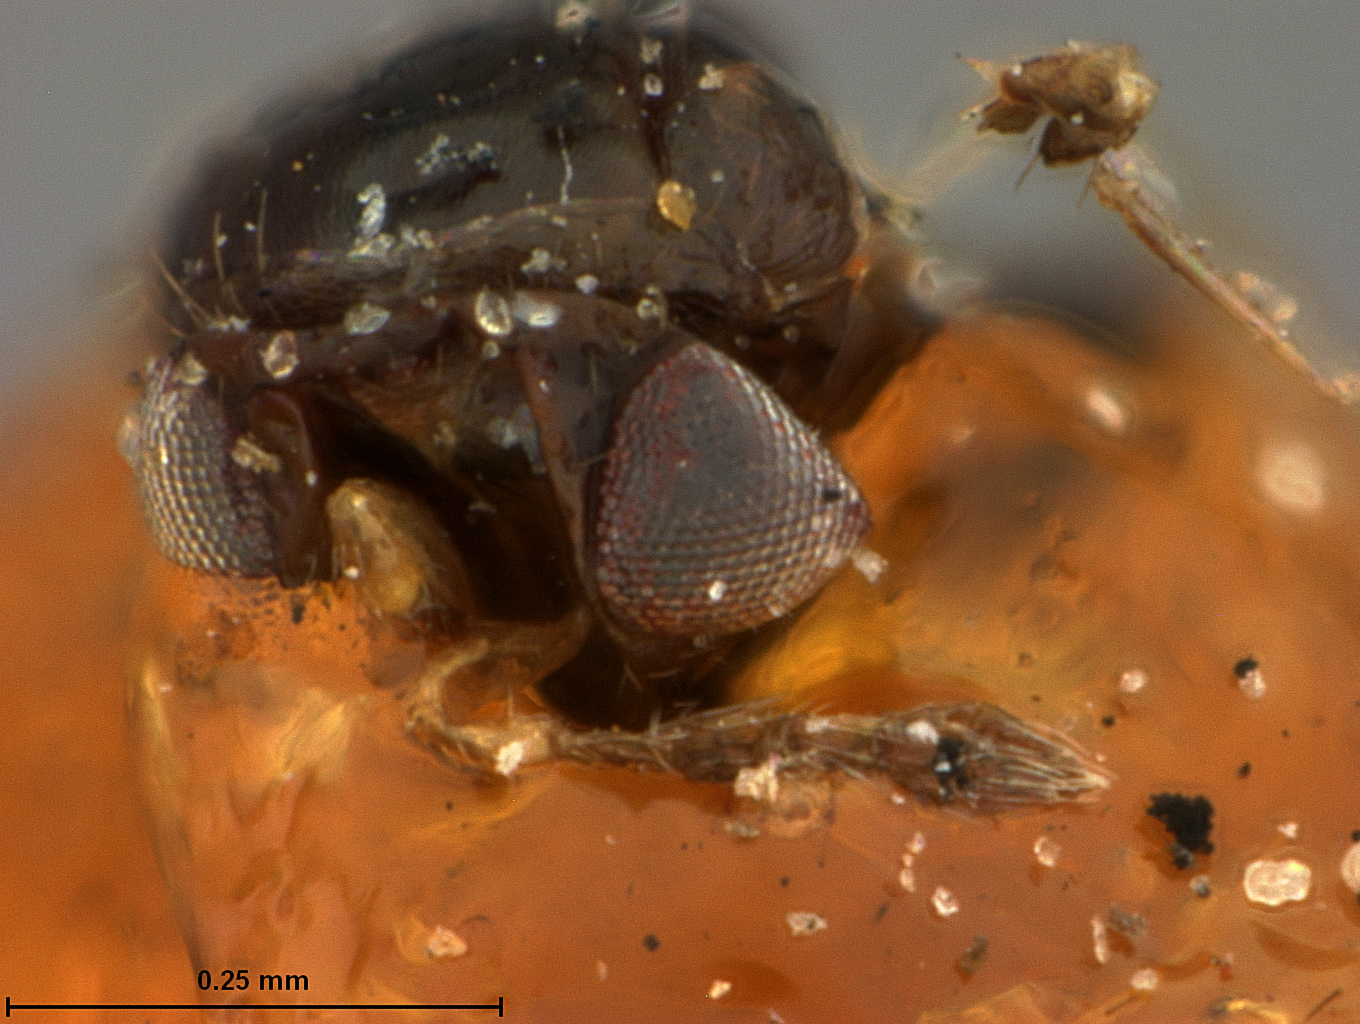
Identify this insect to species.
Hyperteles neuroteri
